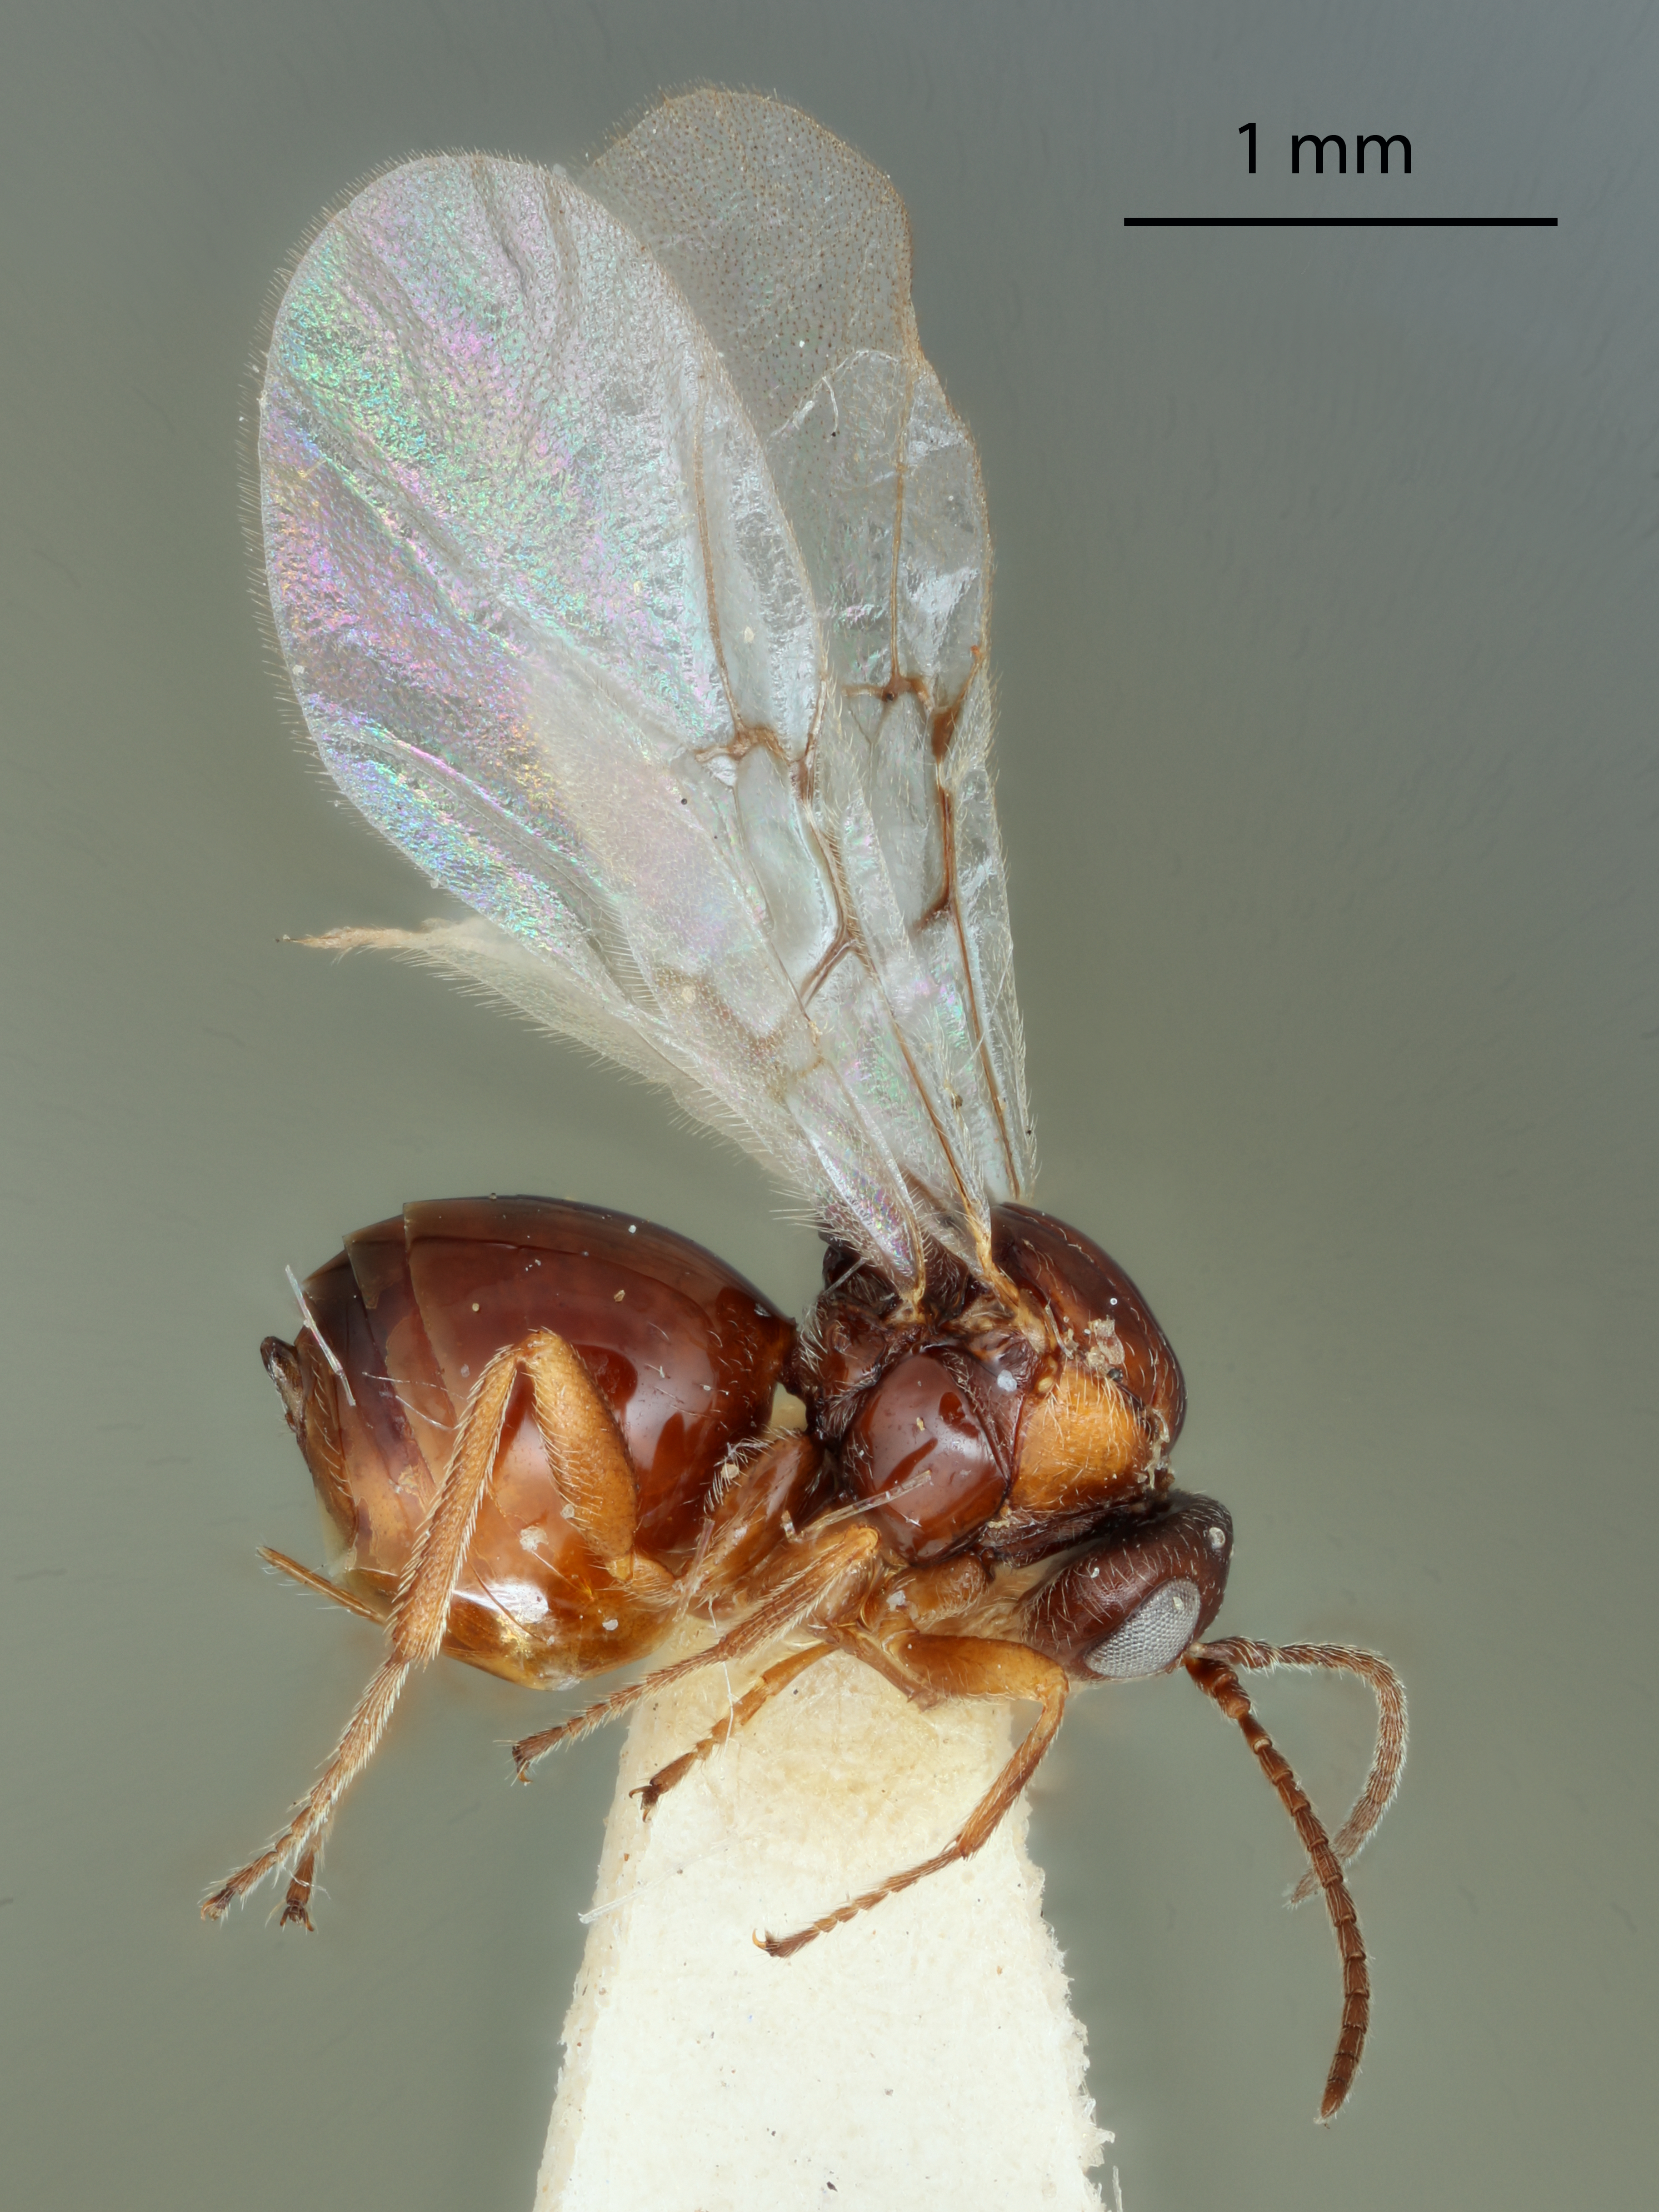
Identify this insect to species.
Callirhytis subcostata
